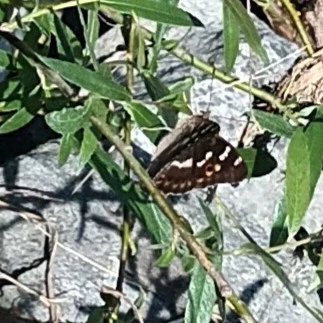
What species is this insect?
Apatura ilia
